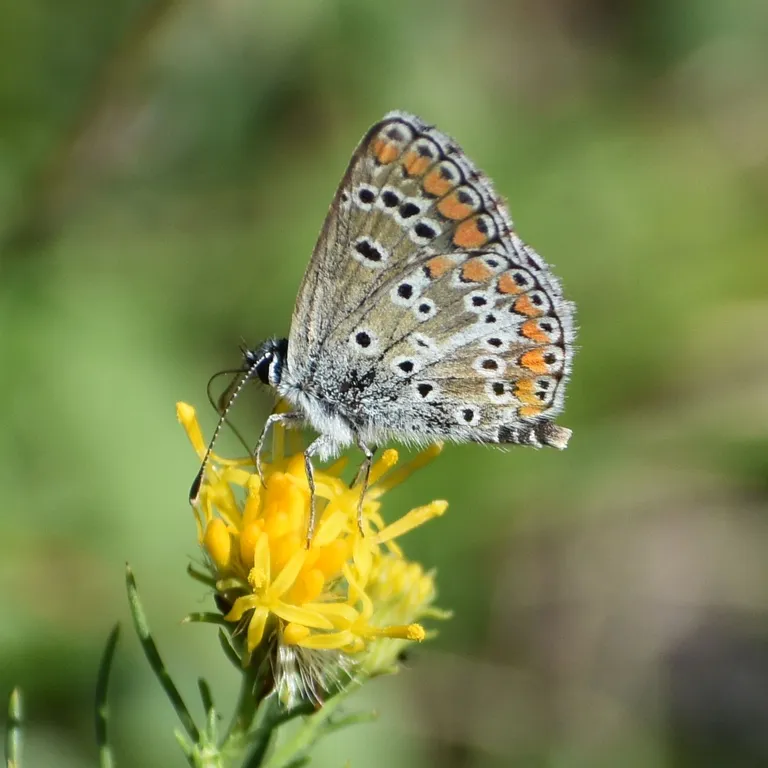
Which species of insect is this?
Aricia agestis/artaxerxes
